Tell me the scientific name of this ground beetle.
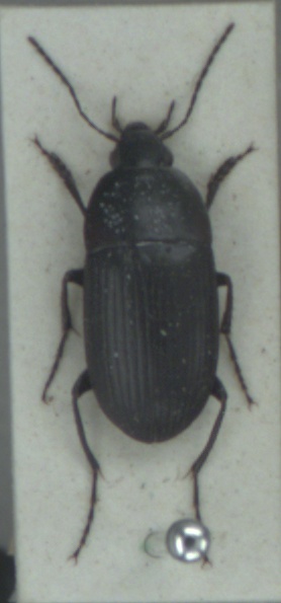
Oodes helopioides
